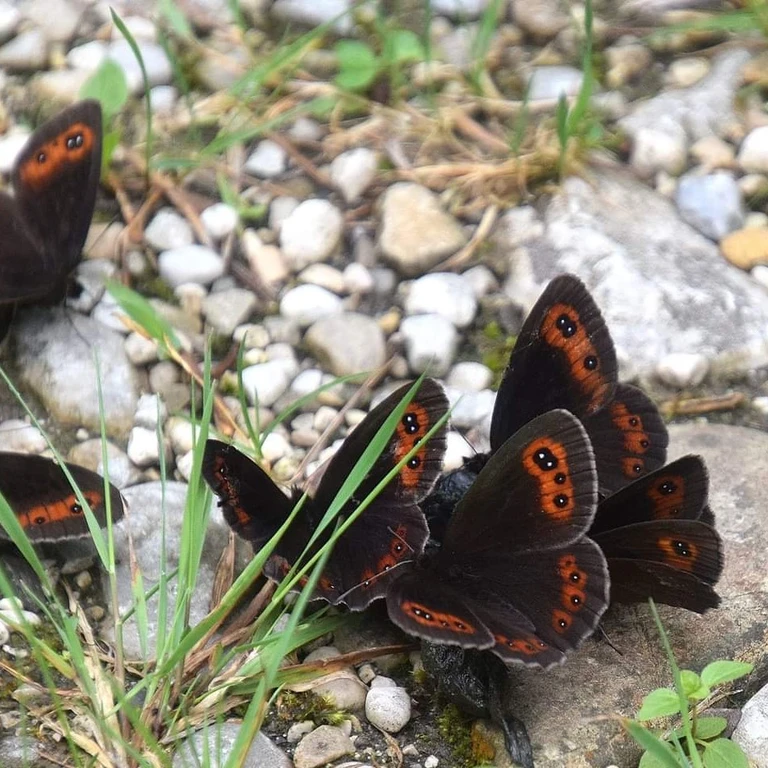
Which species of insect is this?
Erebia aethiops
